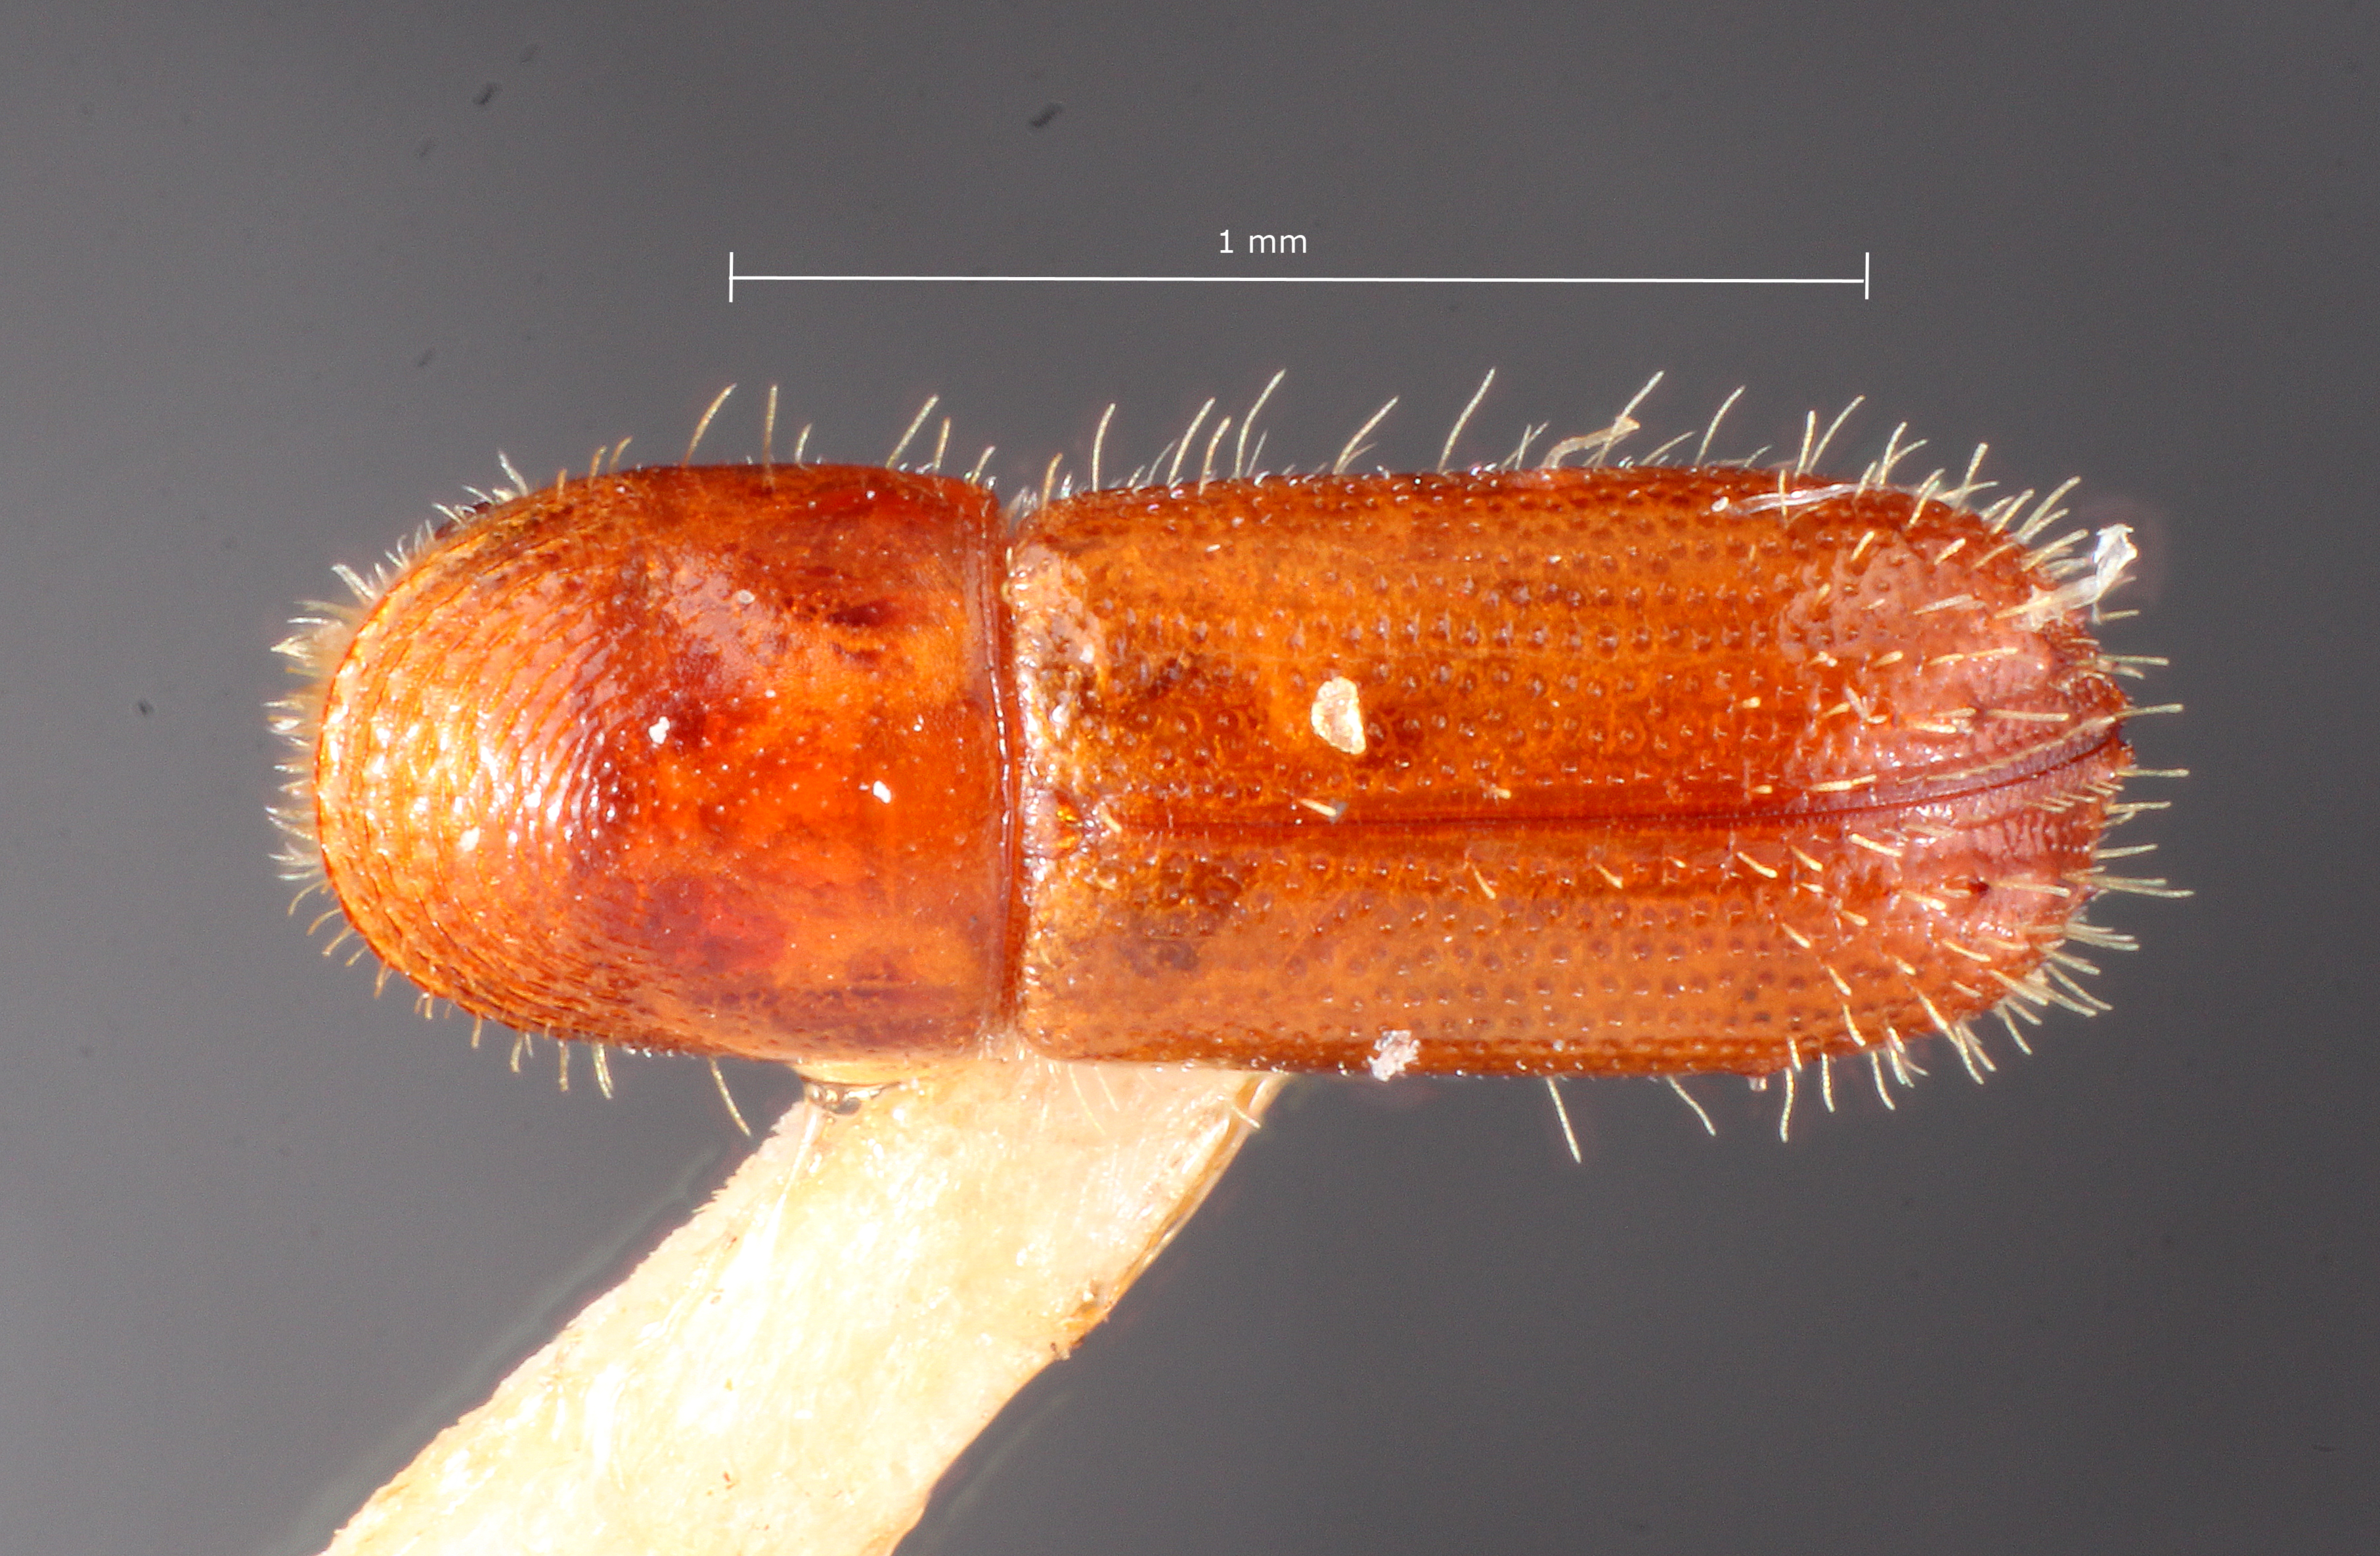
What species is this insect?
Gnatholeptus mandibularis
